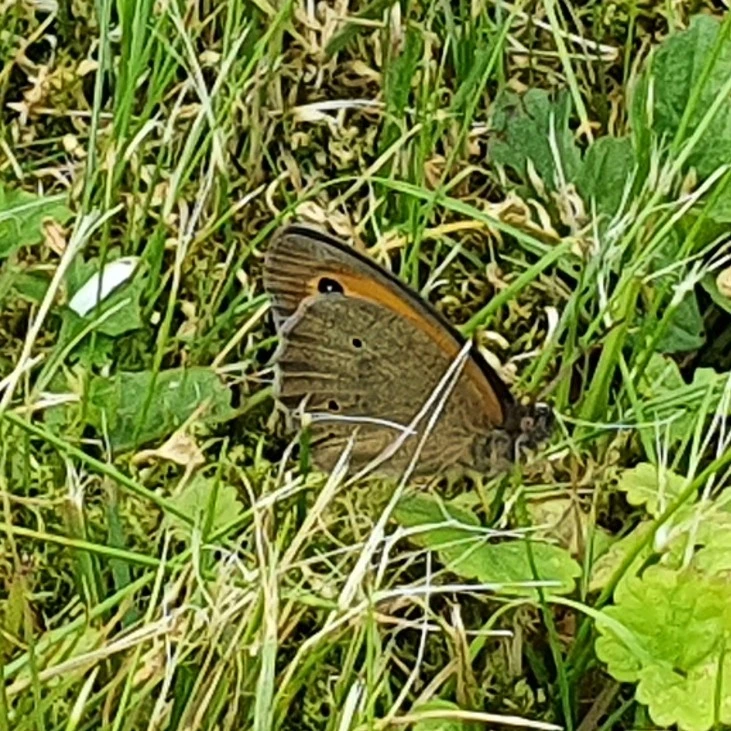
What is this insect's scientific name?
Maniola jurtina
